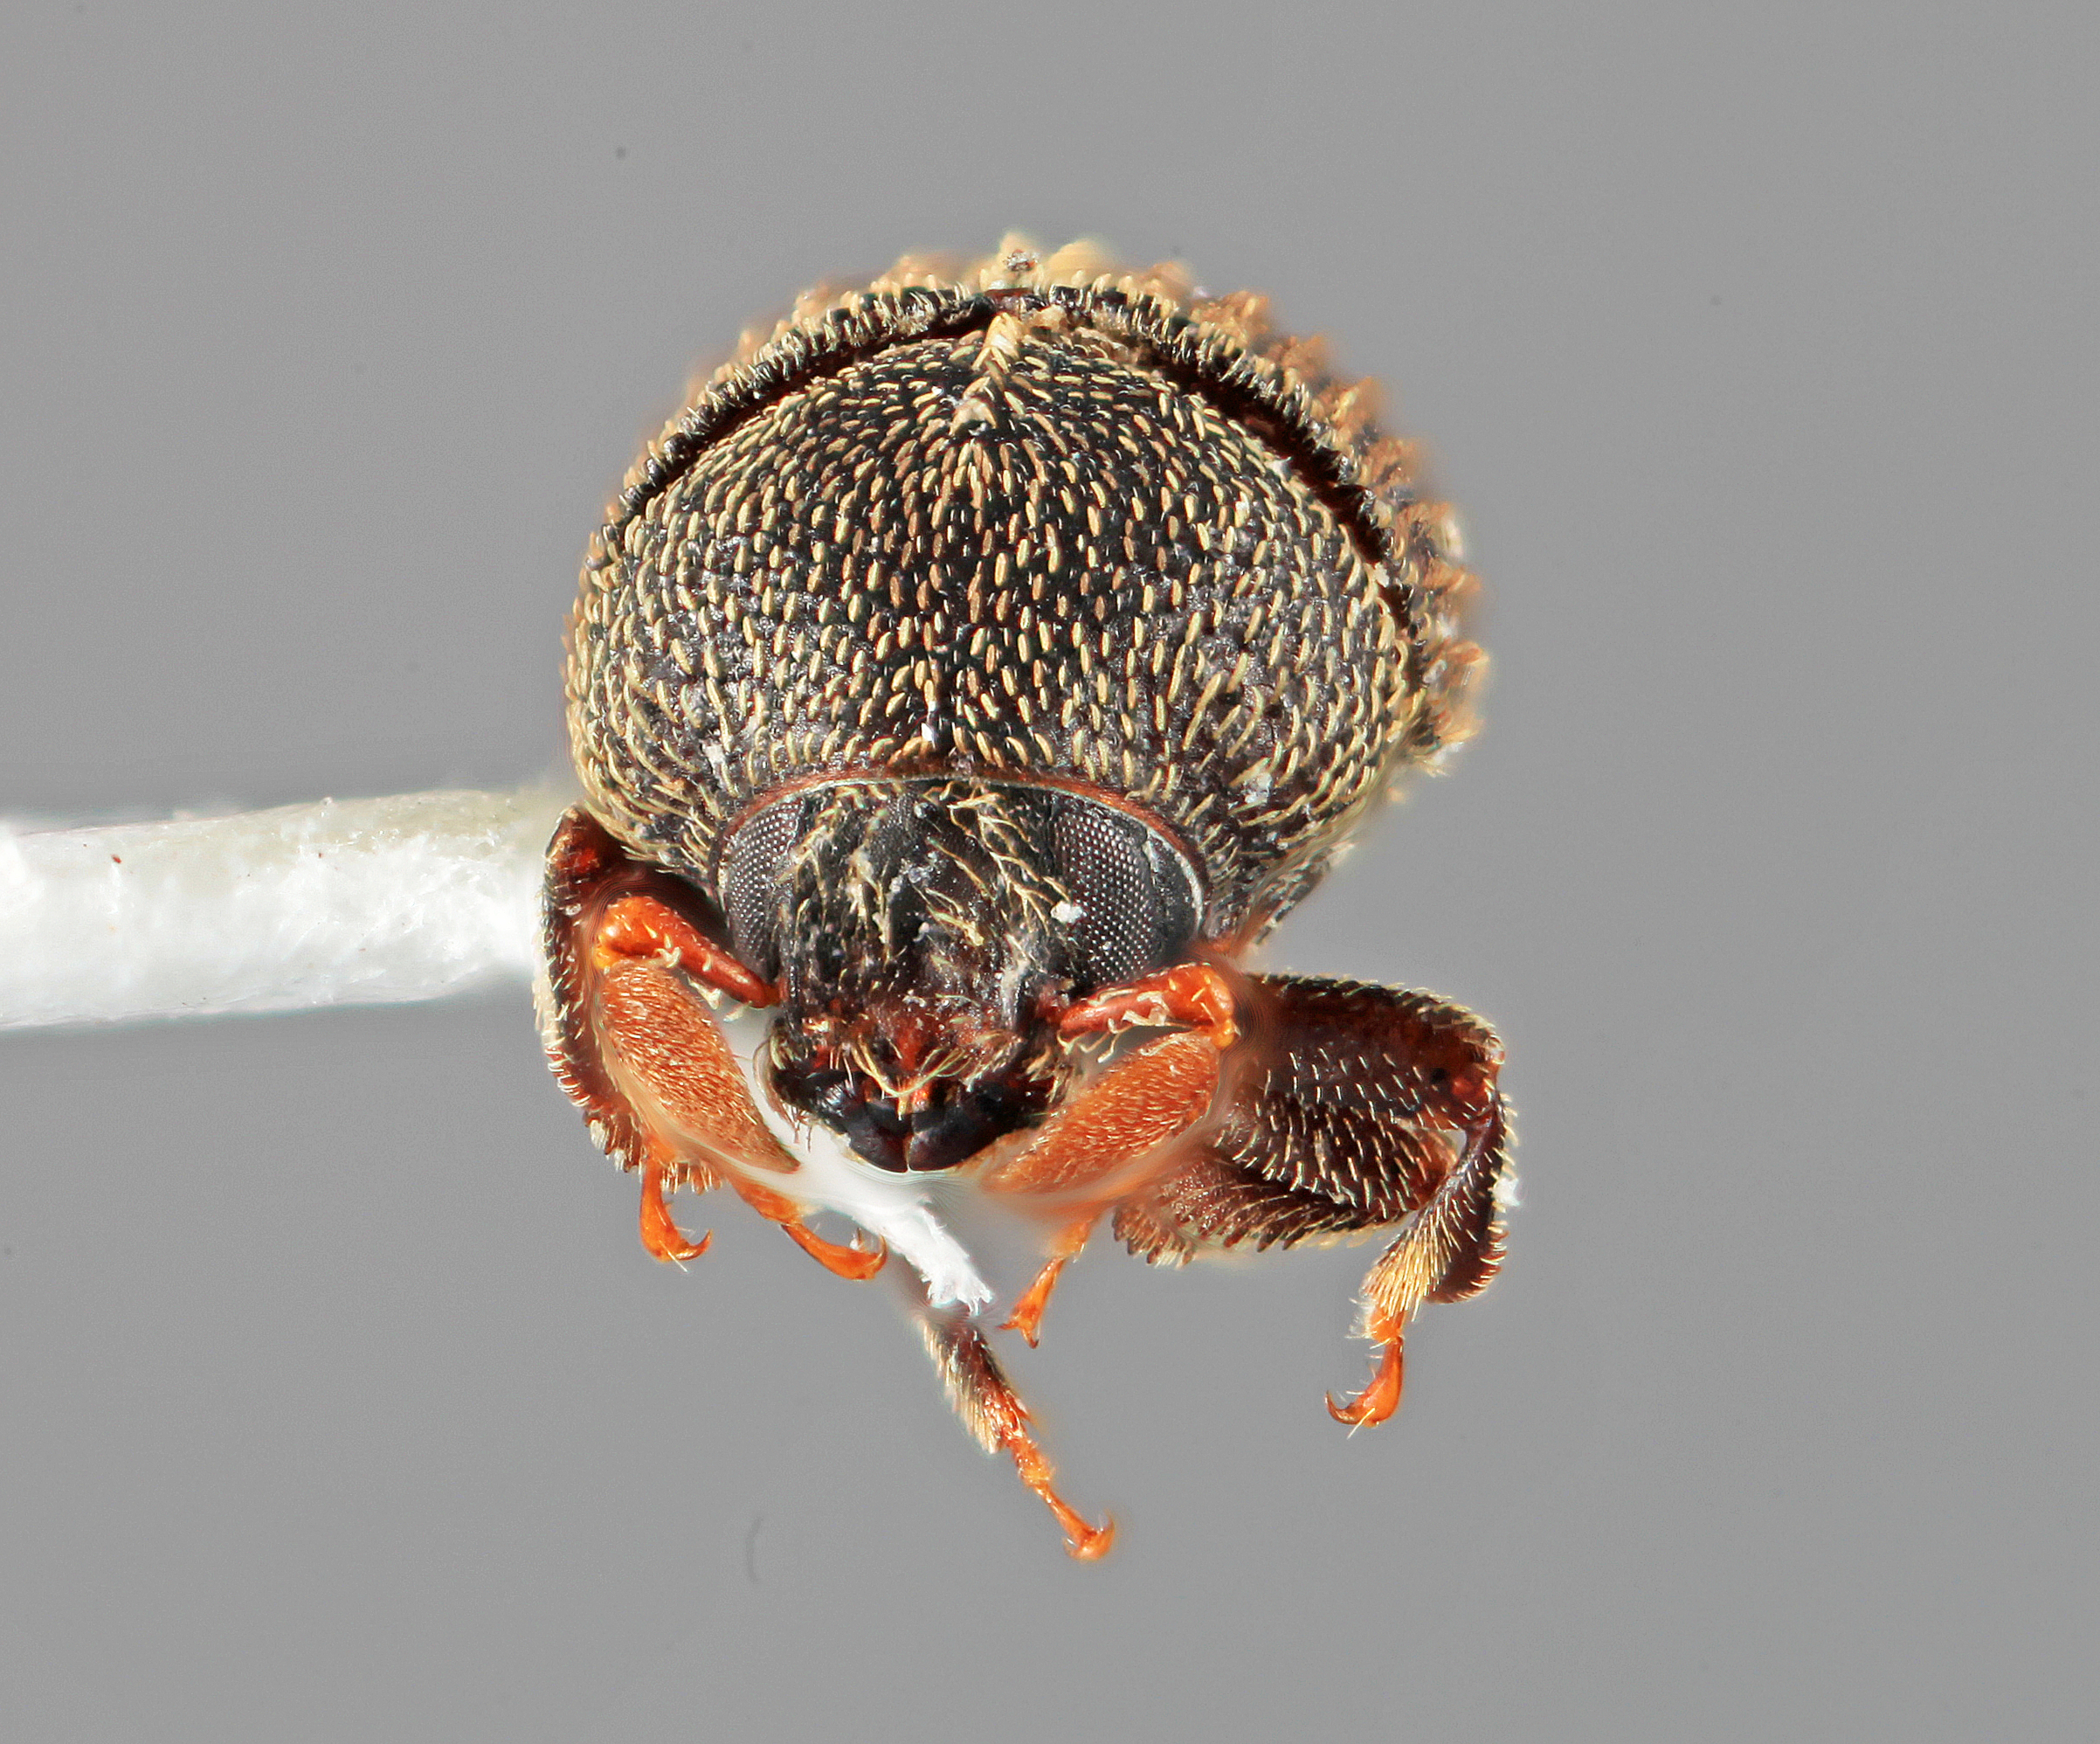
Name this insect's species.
Chramesus vinealis
